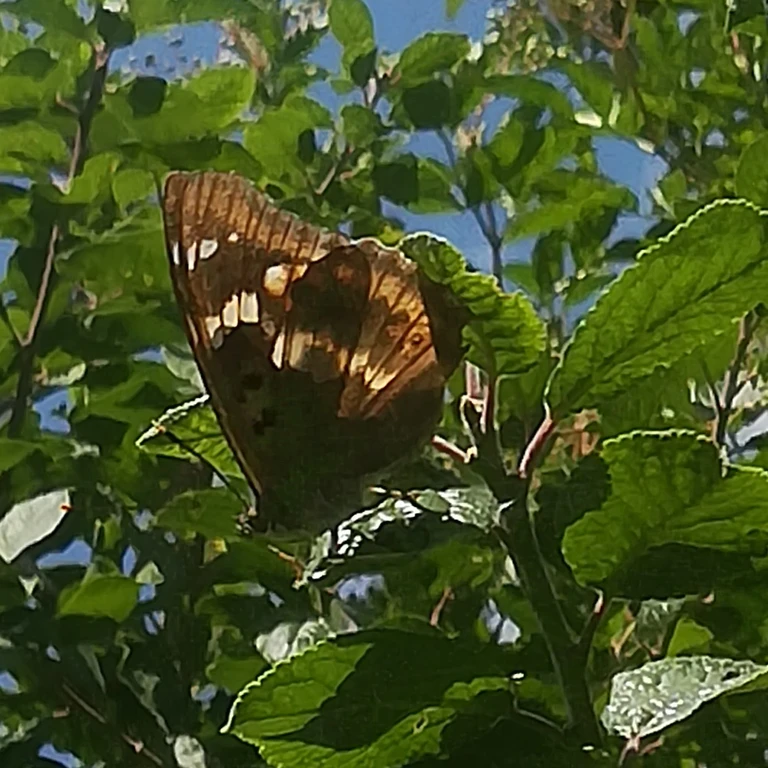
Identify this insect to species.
Apatura ilia
